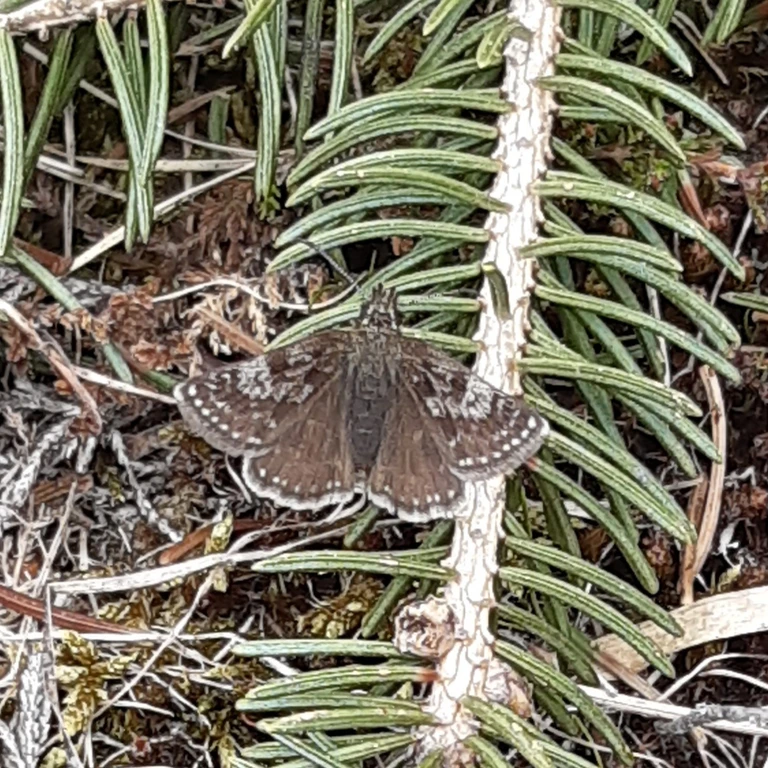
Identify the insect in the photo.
Erynnis tages
